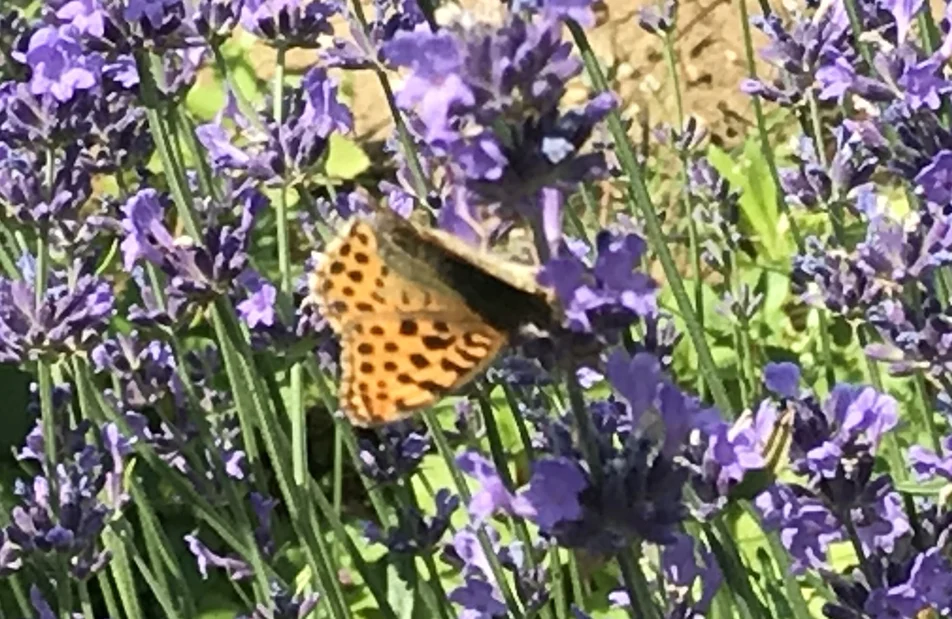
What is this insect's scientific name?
Issoria lathonia
